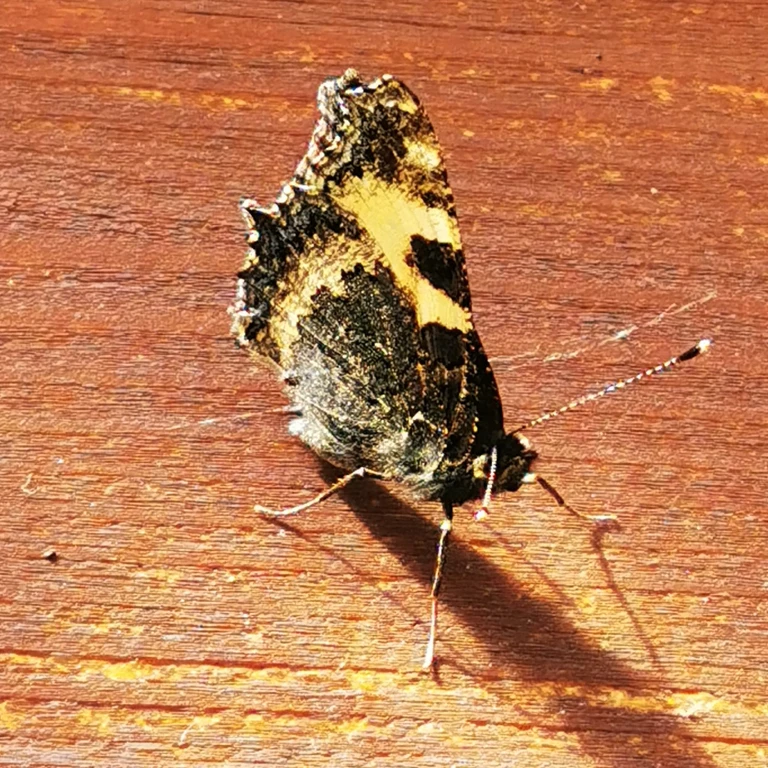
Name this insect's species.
Aglais urticae
